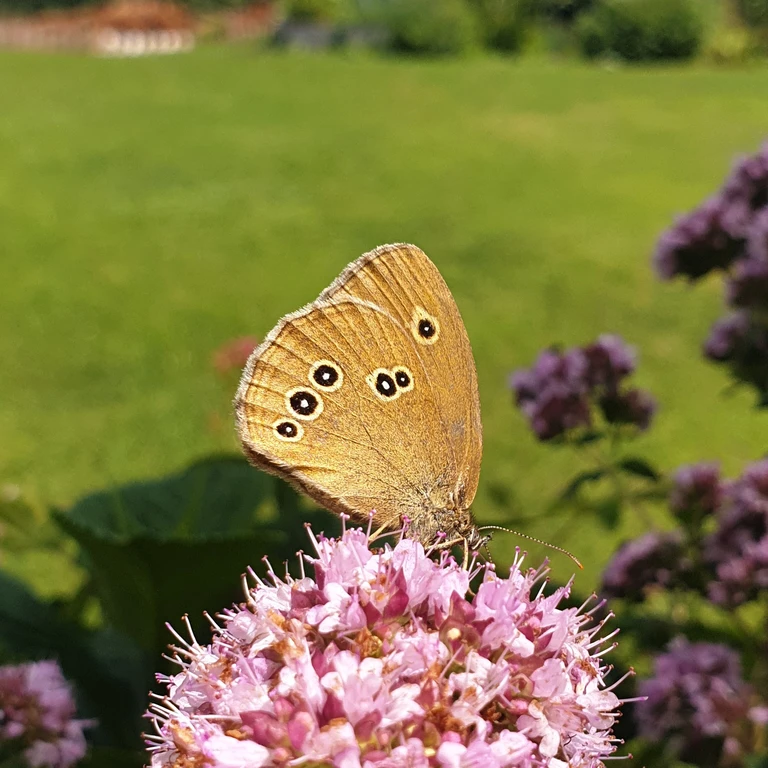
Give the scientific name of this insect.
Aphantopus hyperantus
